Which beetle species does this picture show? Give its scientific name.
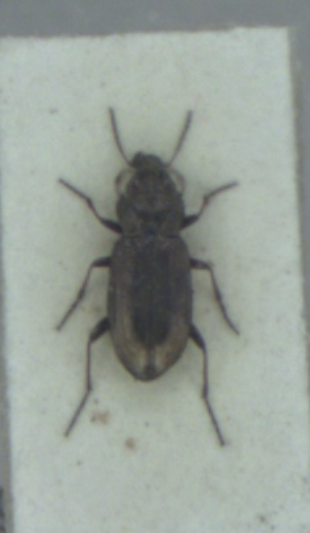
Notiophilus biguttatus
